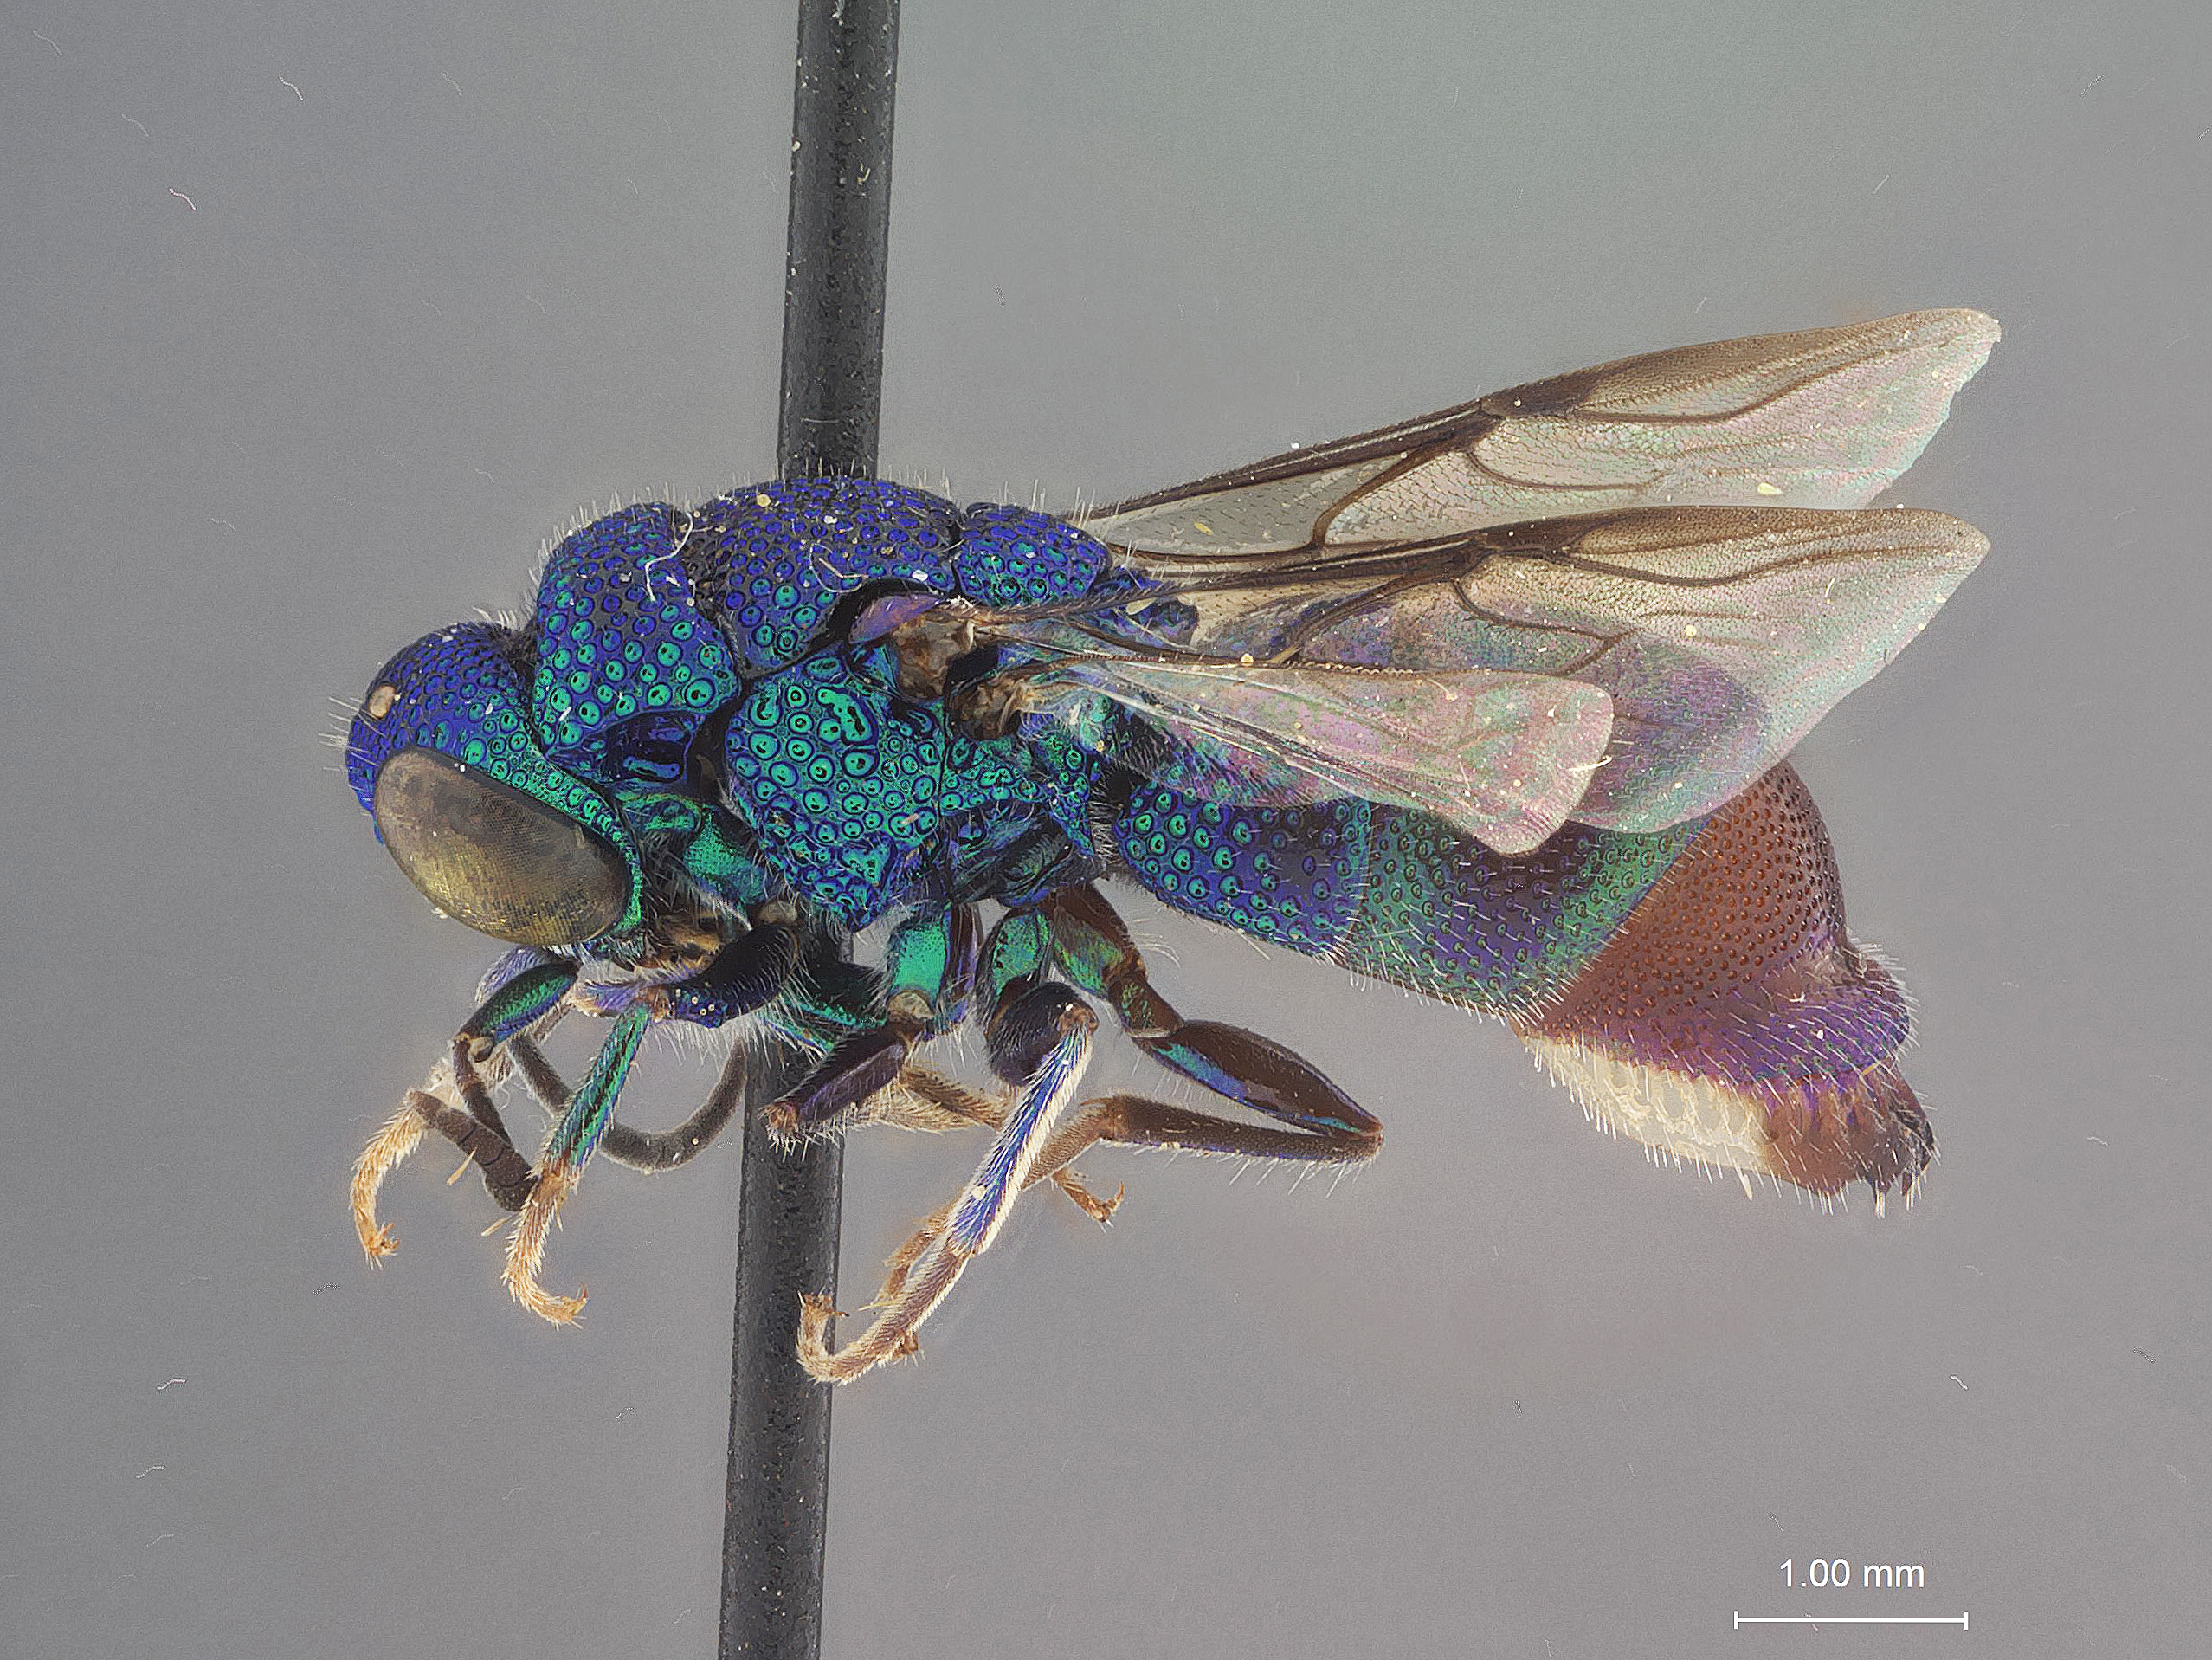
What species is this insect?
Ipsiura venezuelana
